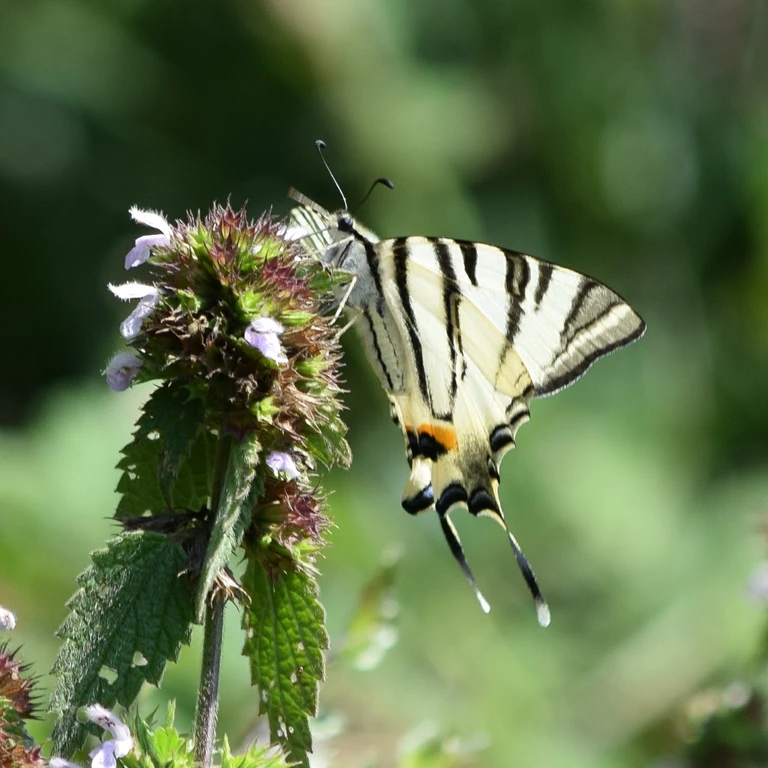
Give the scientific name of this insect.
Iphiclides podalirius
